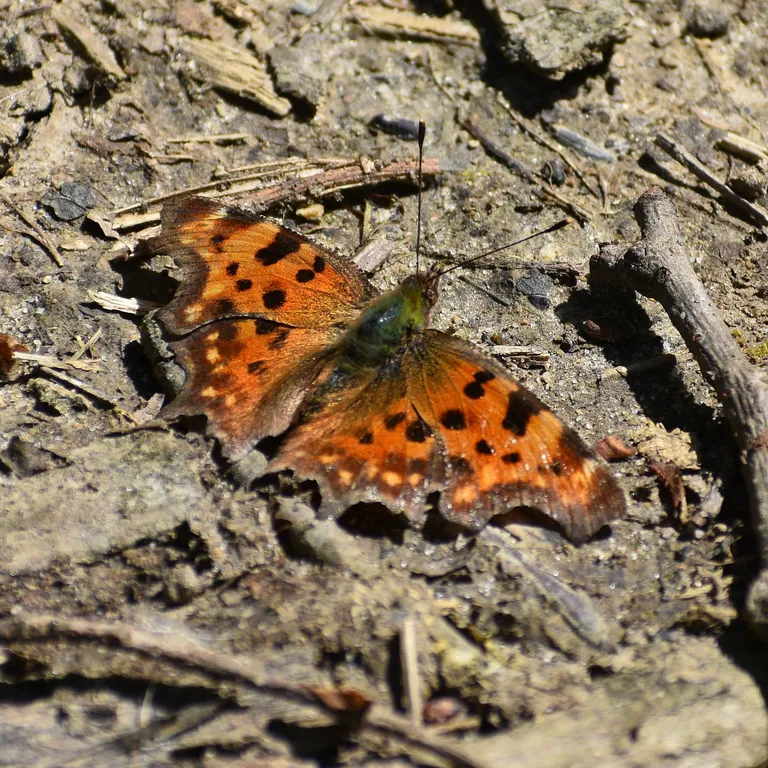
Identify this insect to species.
Polygonia c-album
